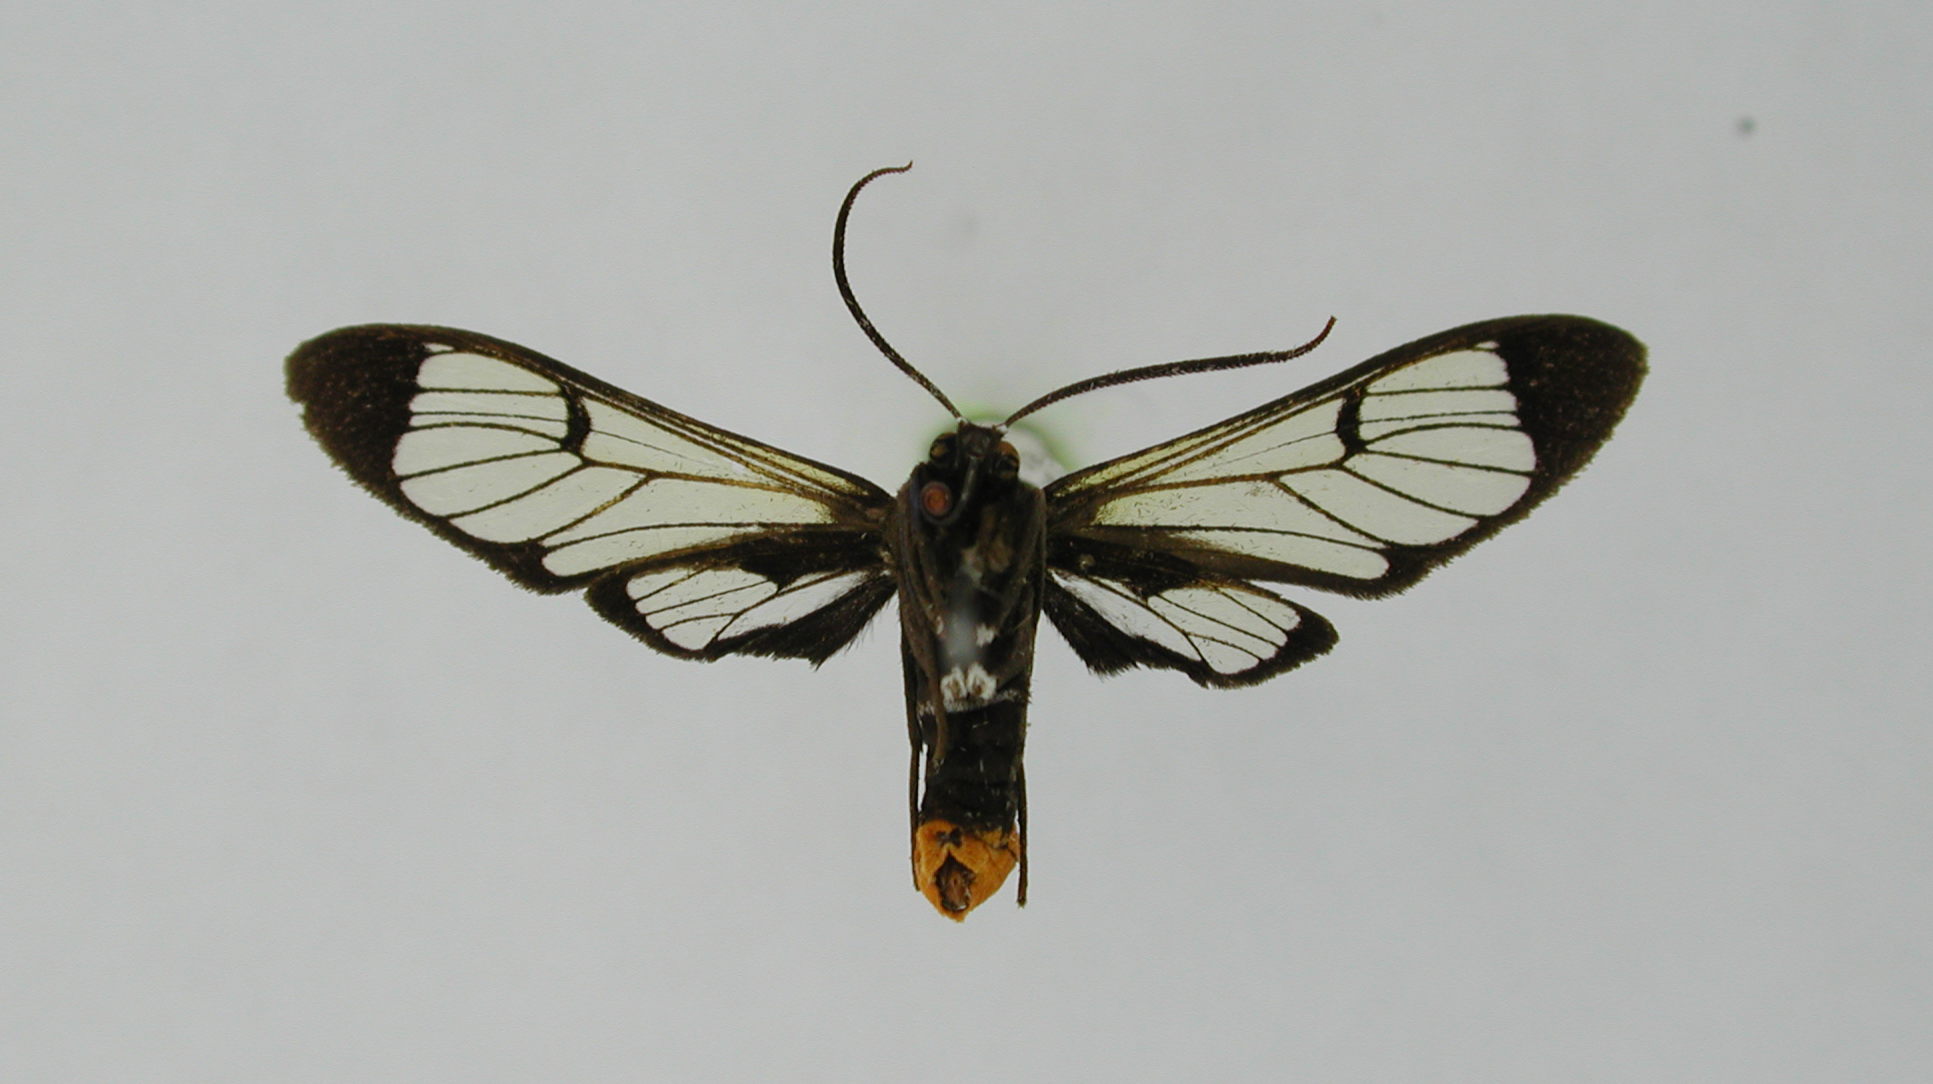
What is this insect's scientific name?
Cosmosoma colona
